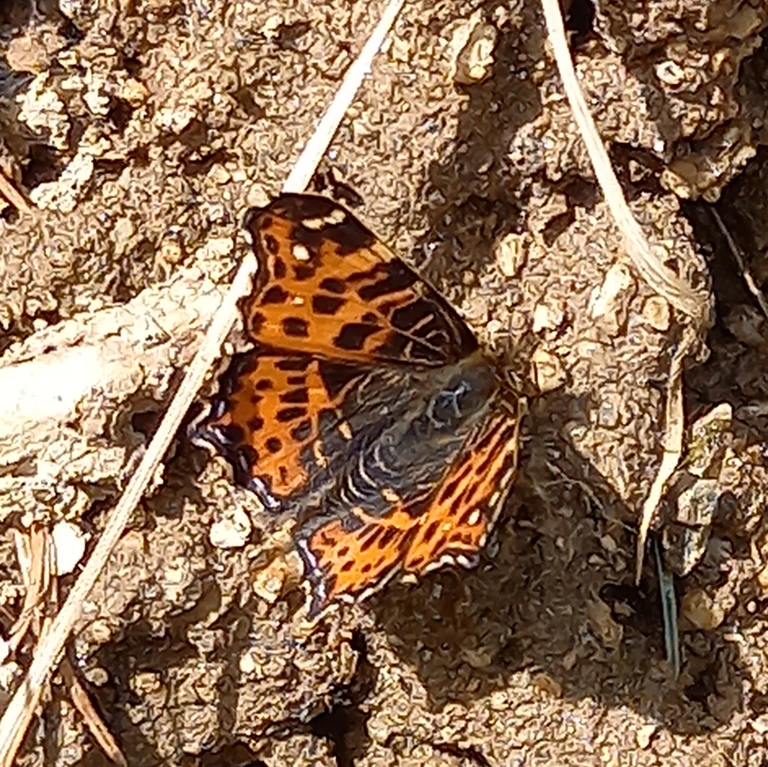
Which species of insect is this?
Araschnia levana
